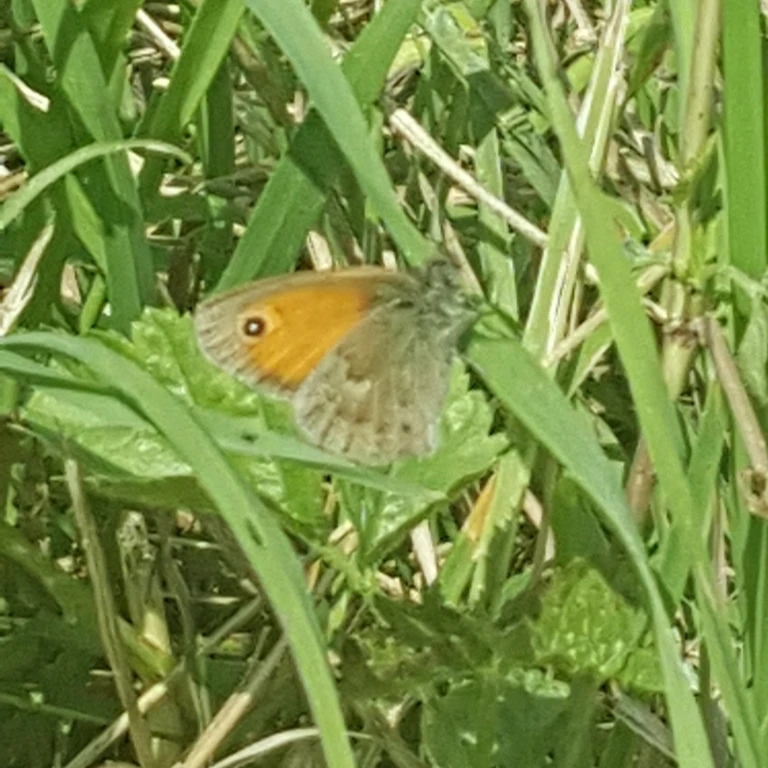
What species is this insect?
Coenonympha pamphilus
